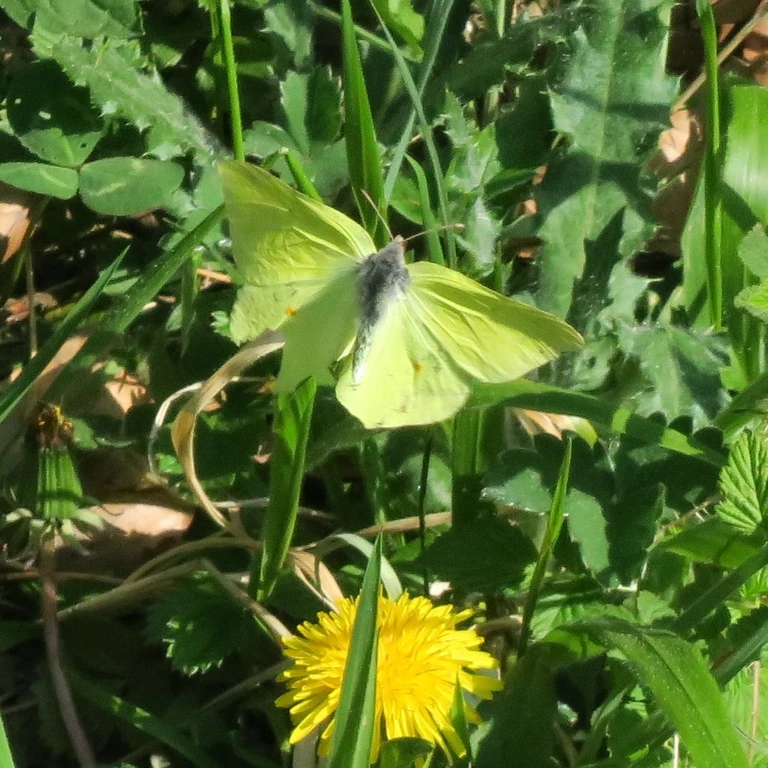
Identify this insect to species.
Gonepteryx rhamni
